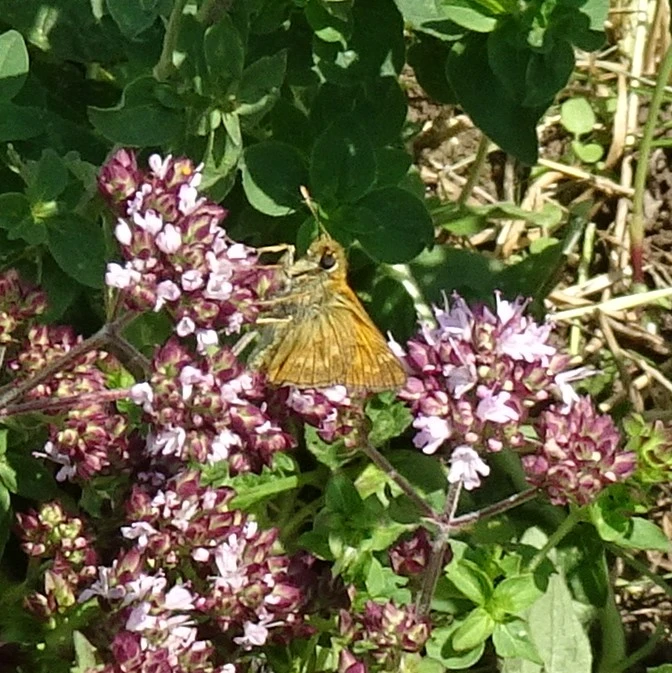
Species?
Ochlodes sylvanus (also Ochlodes venata)
